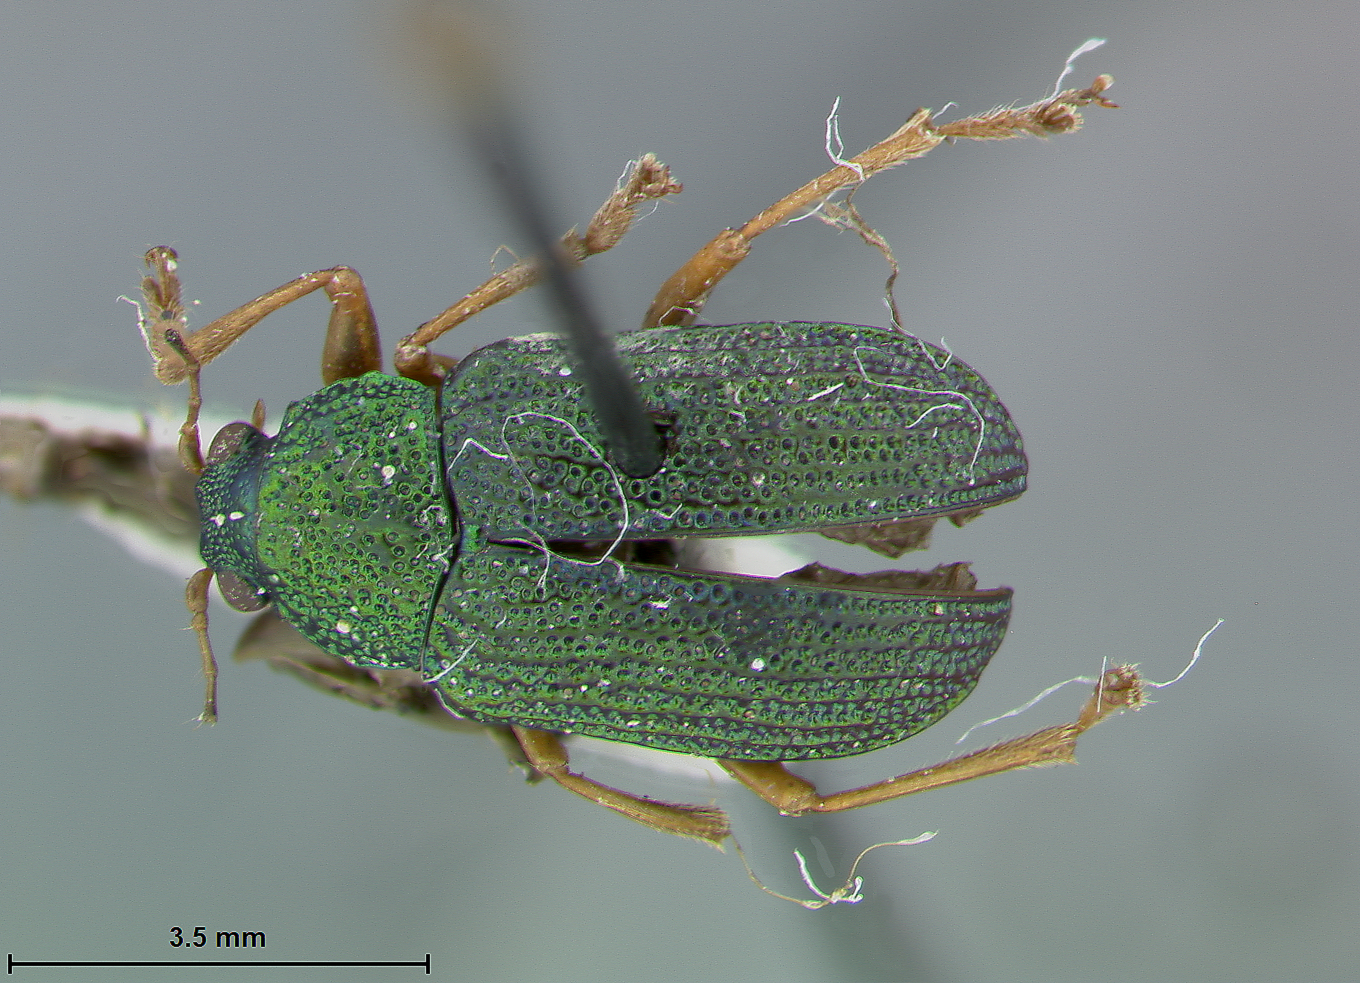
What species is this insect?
Colaspis ampla
